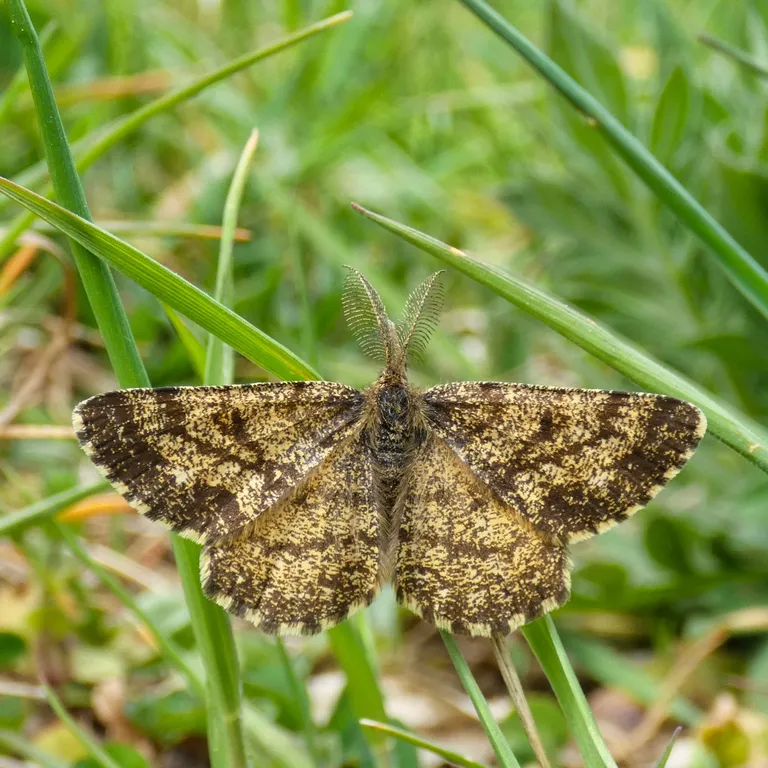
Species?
Ematurga atomaria
